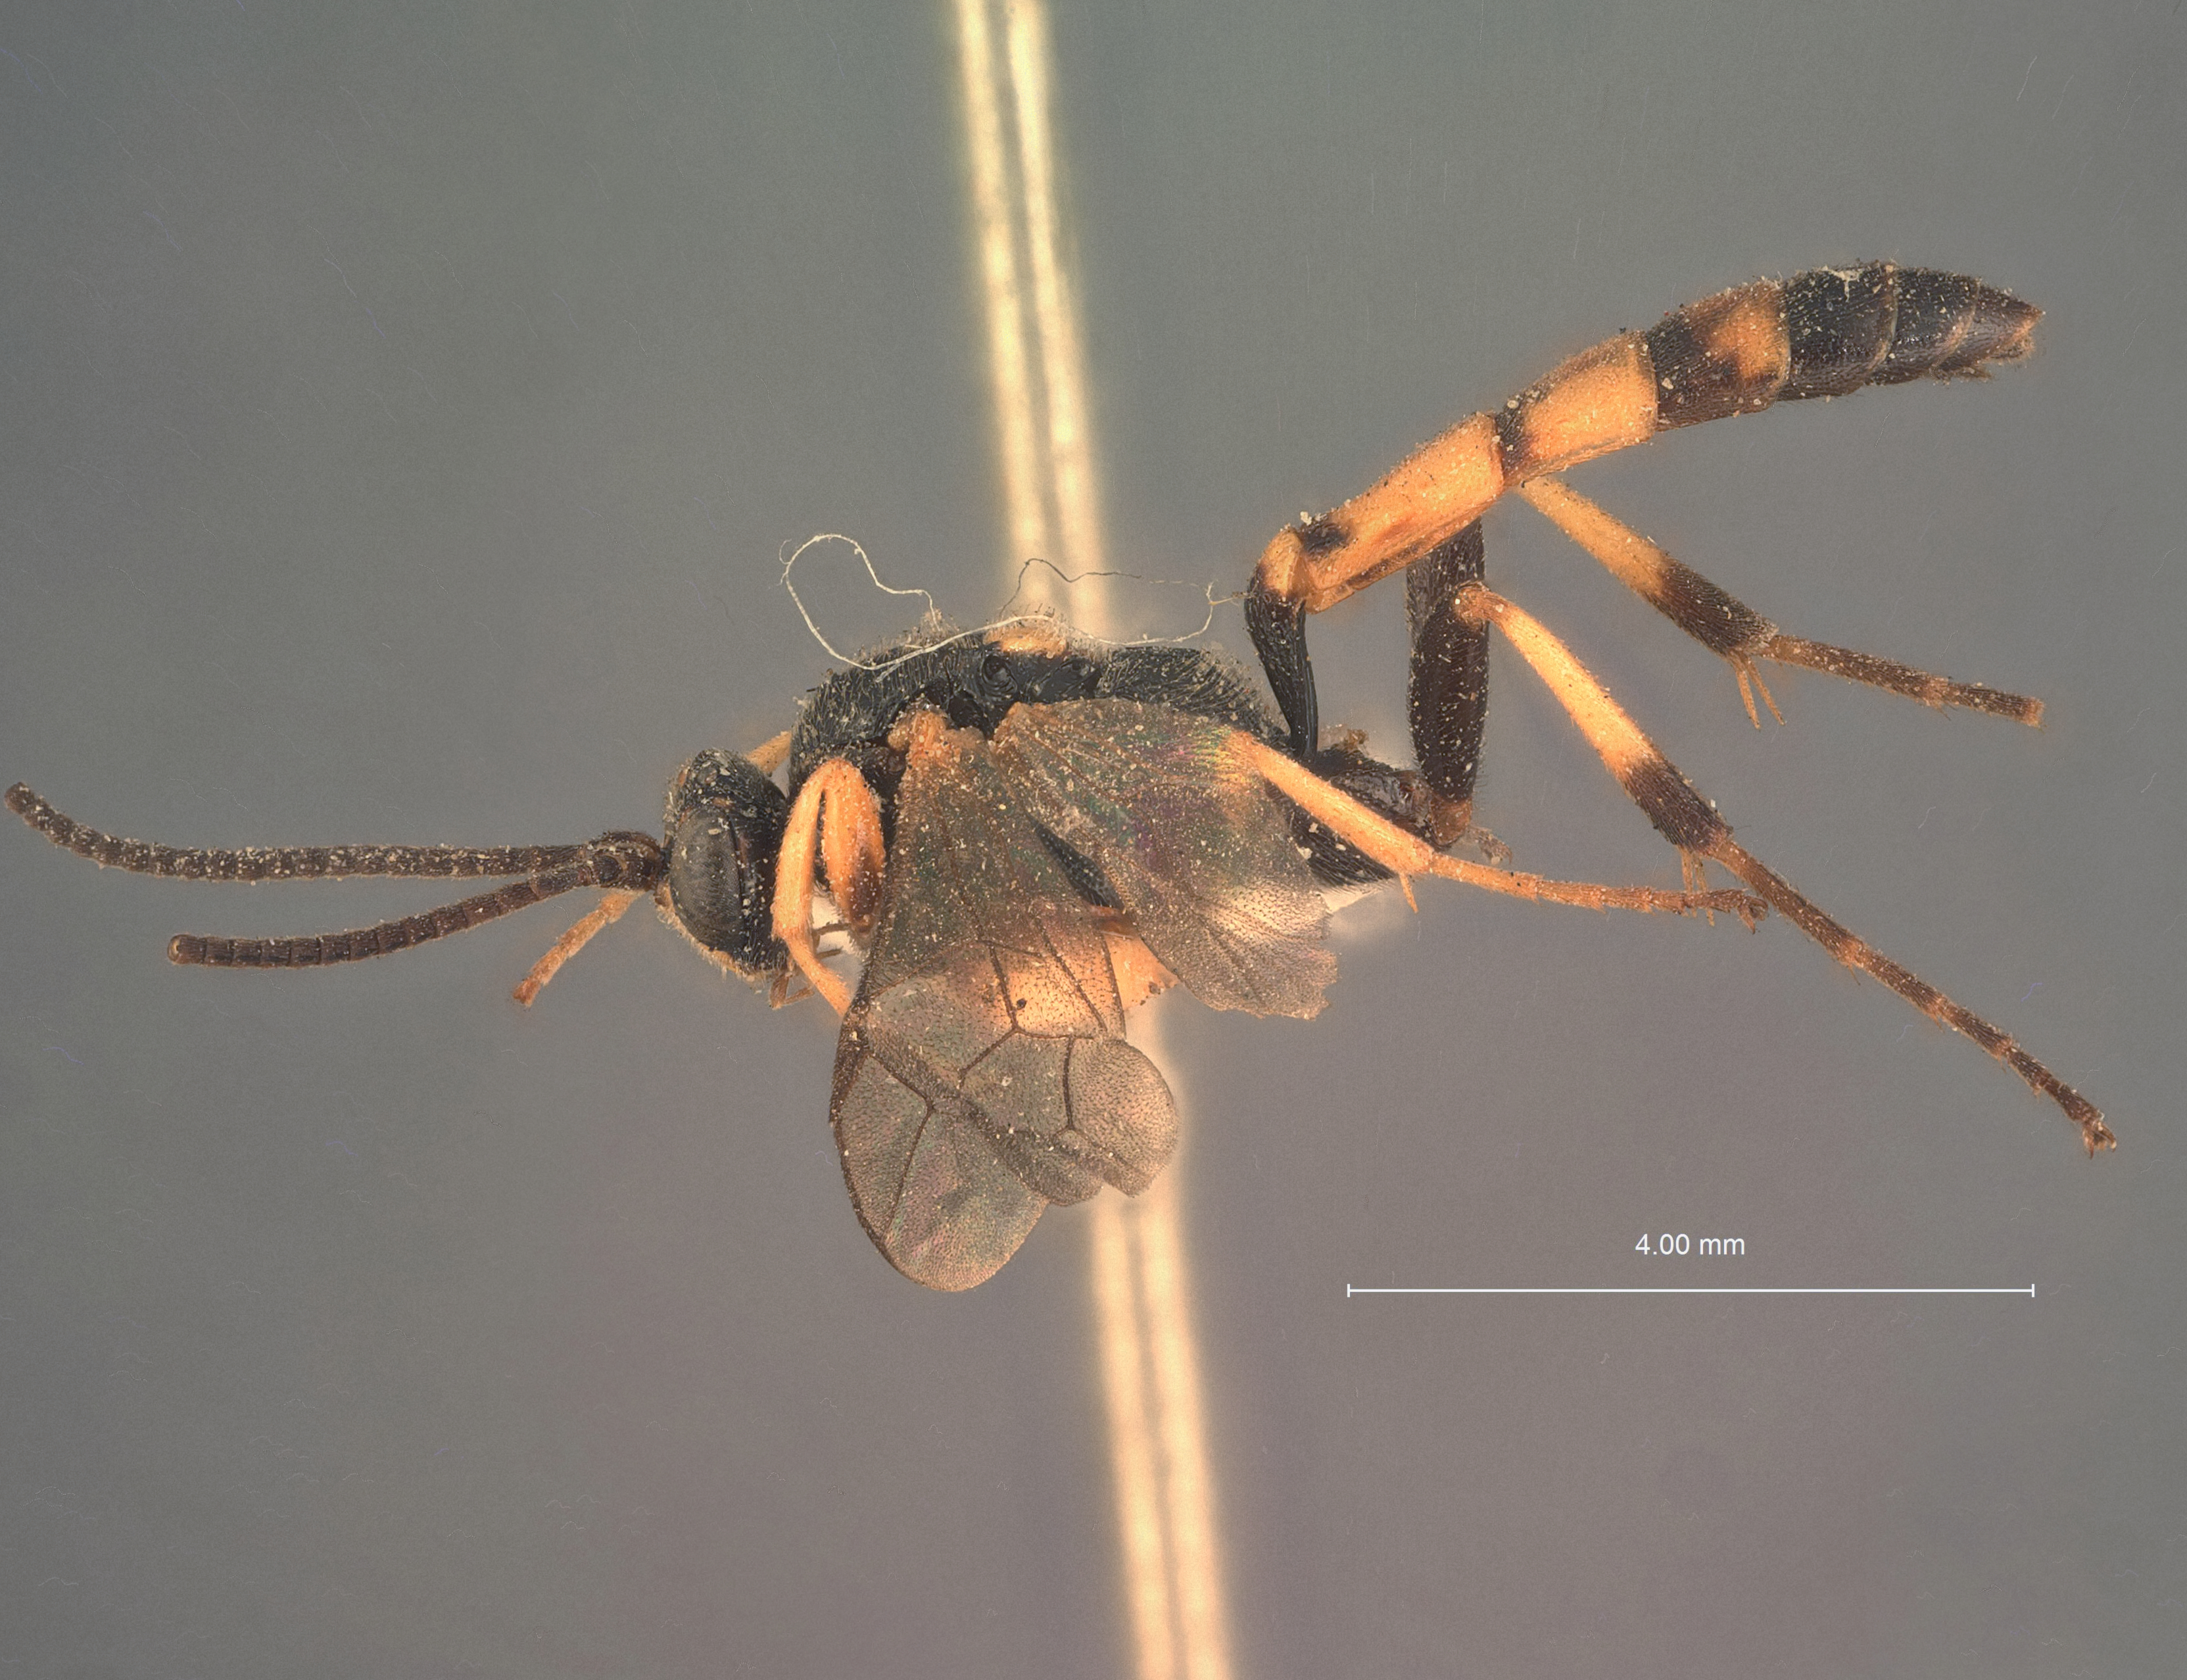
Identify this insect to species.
Ichneumon xanthopsis
